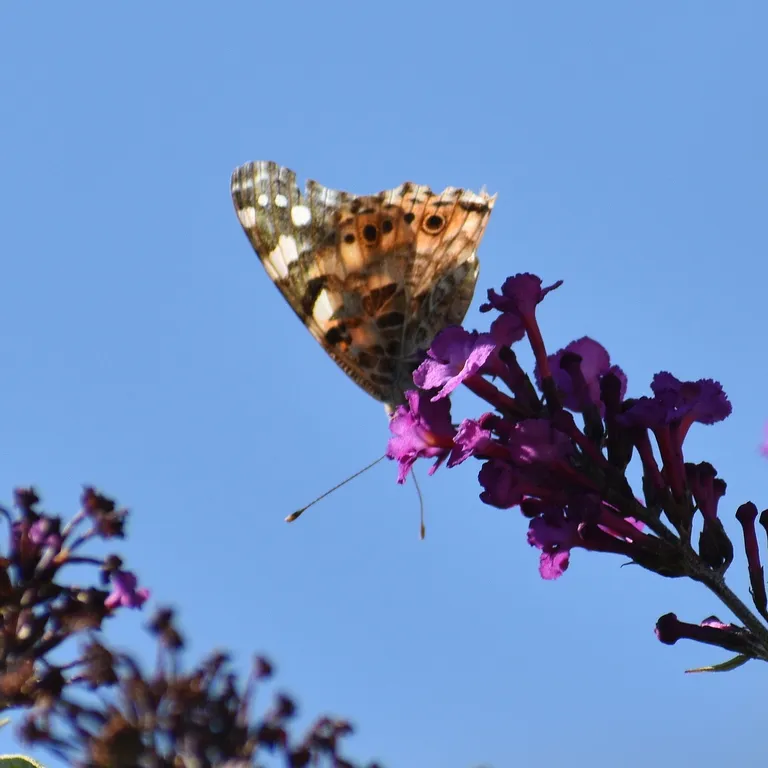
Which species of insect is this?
Vanessa cardui
